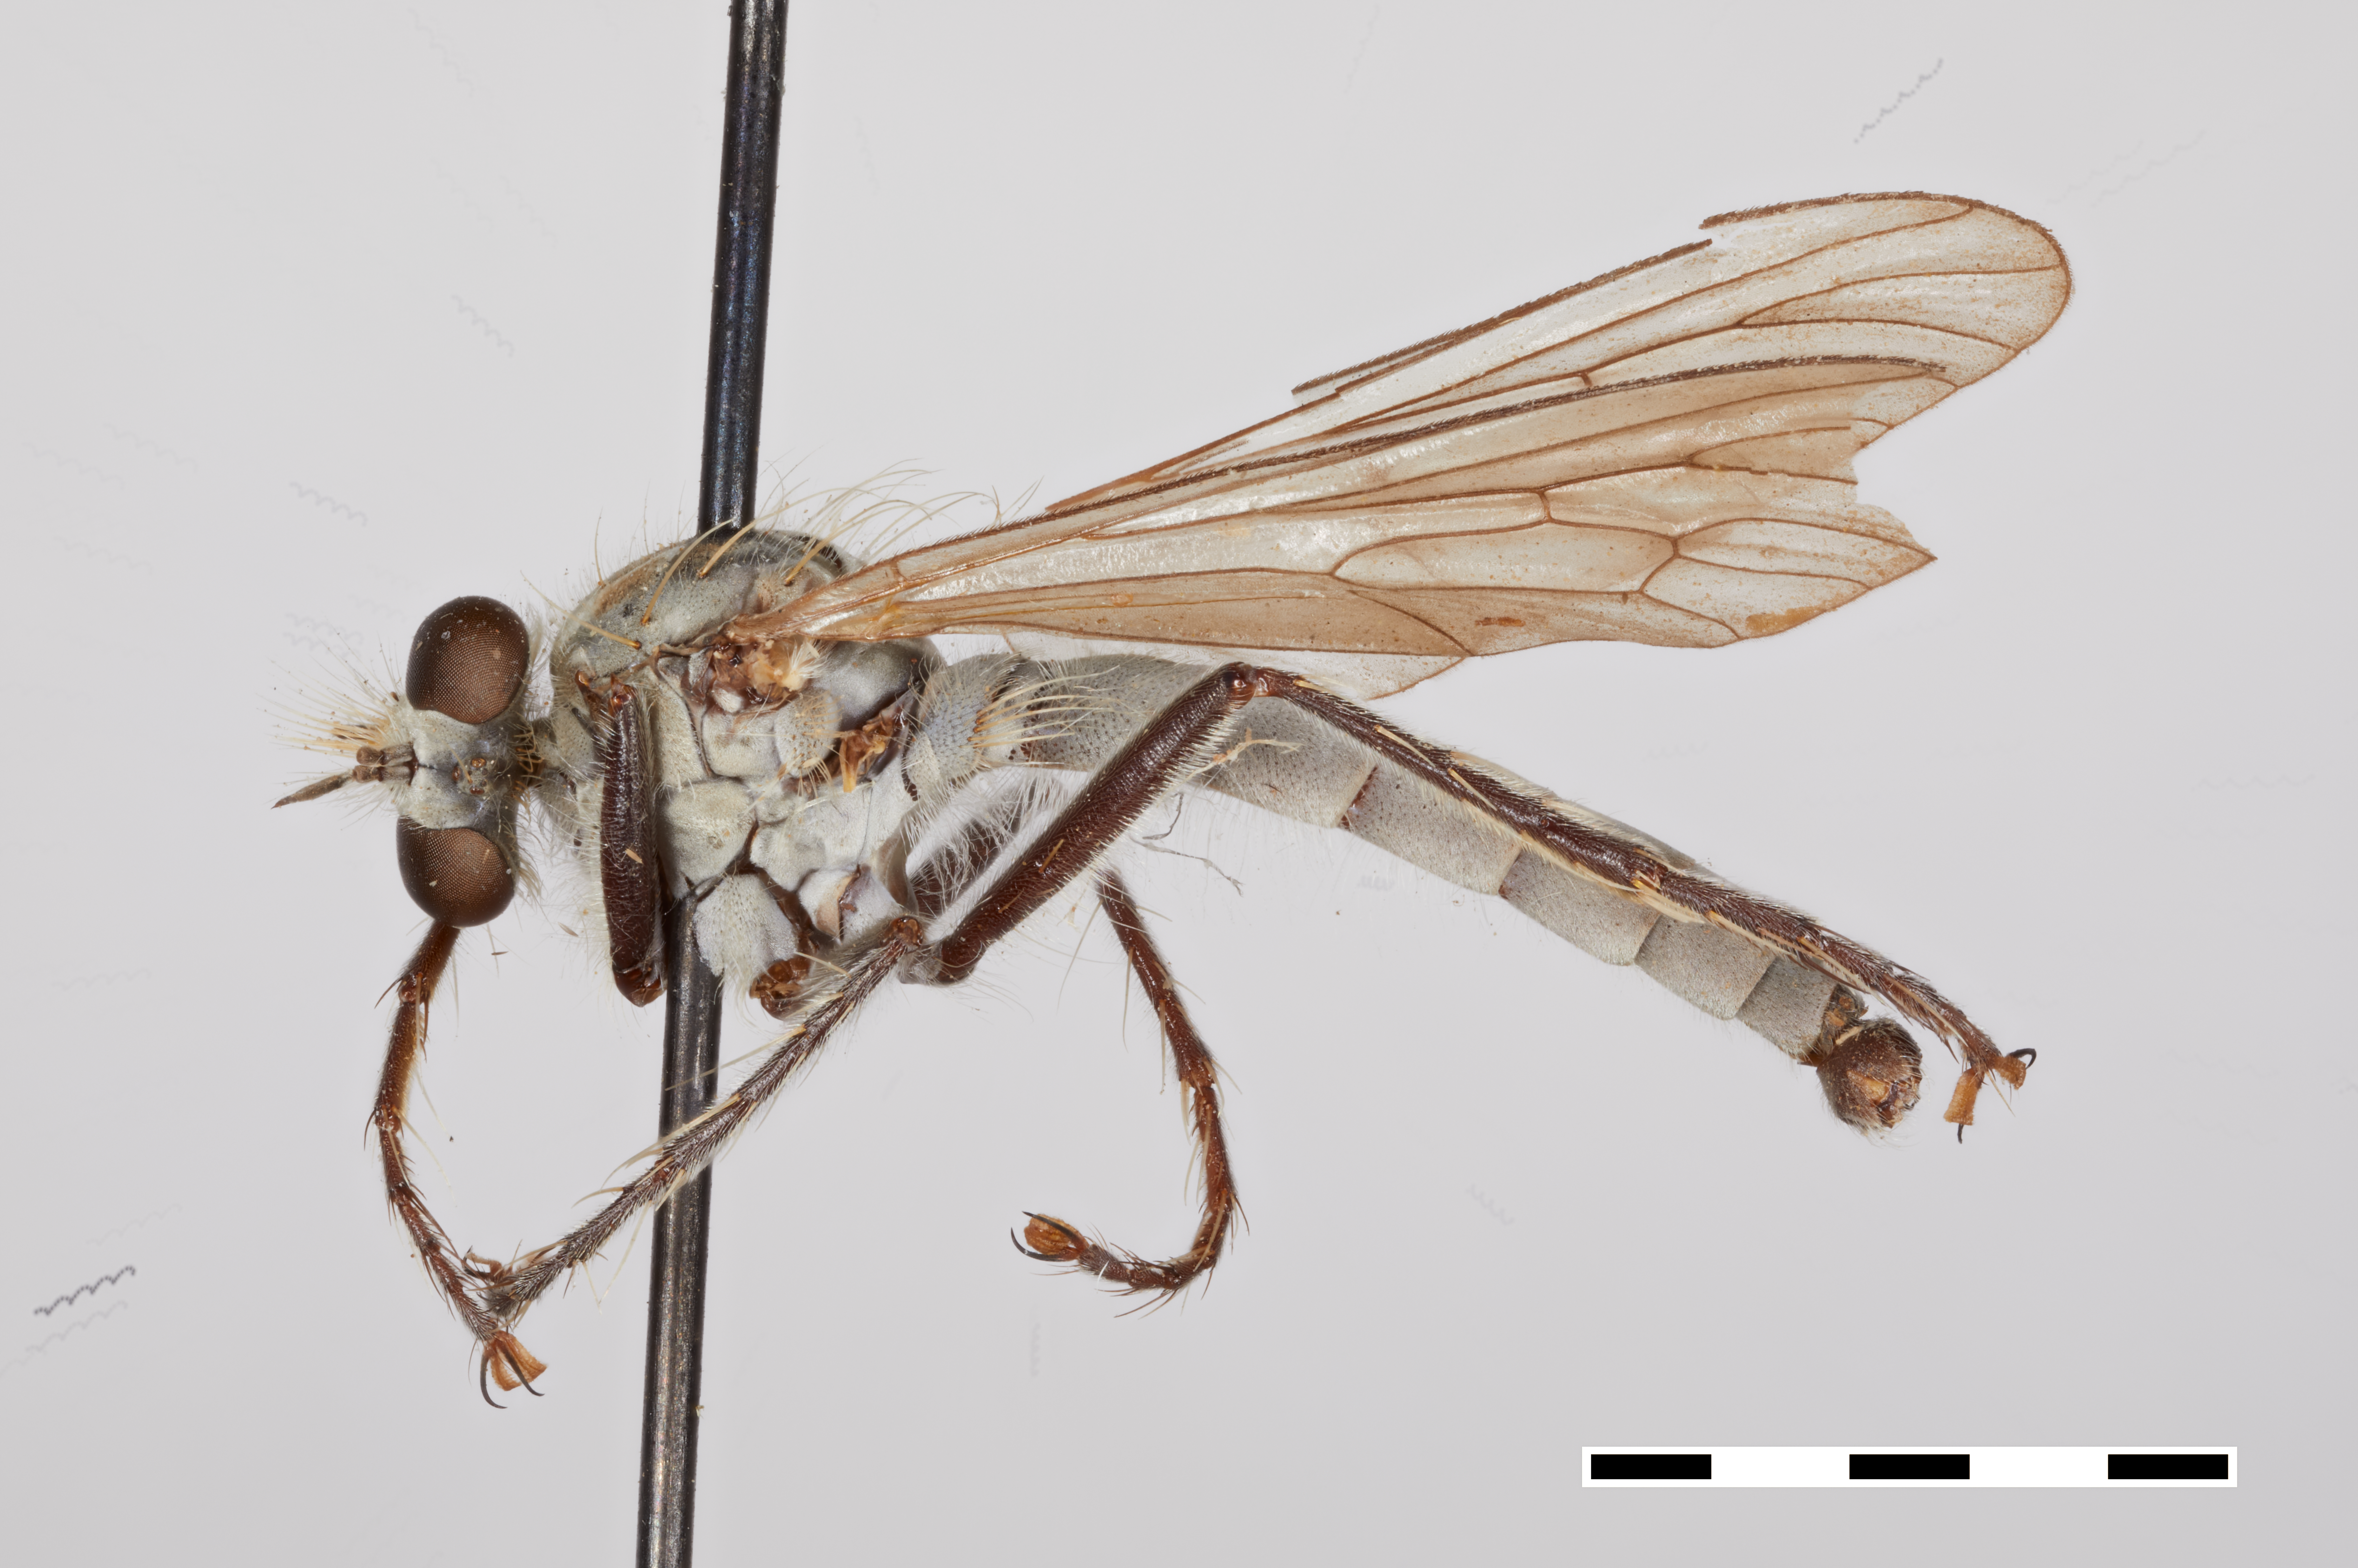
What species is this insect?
Graptostylus dolosus
